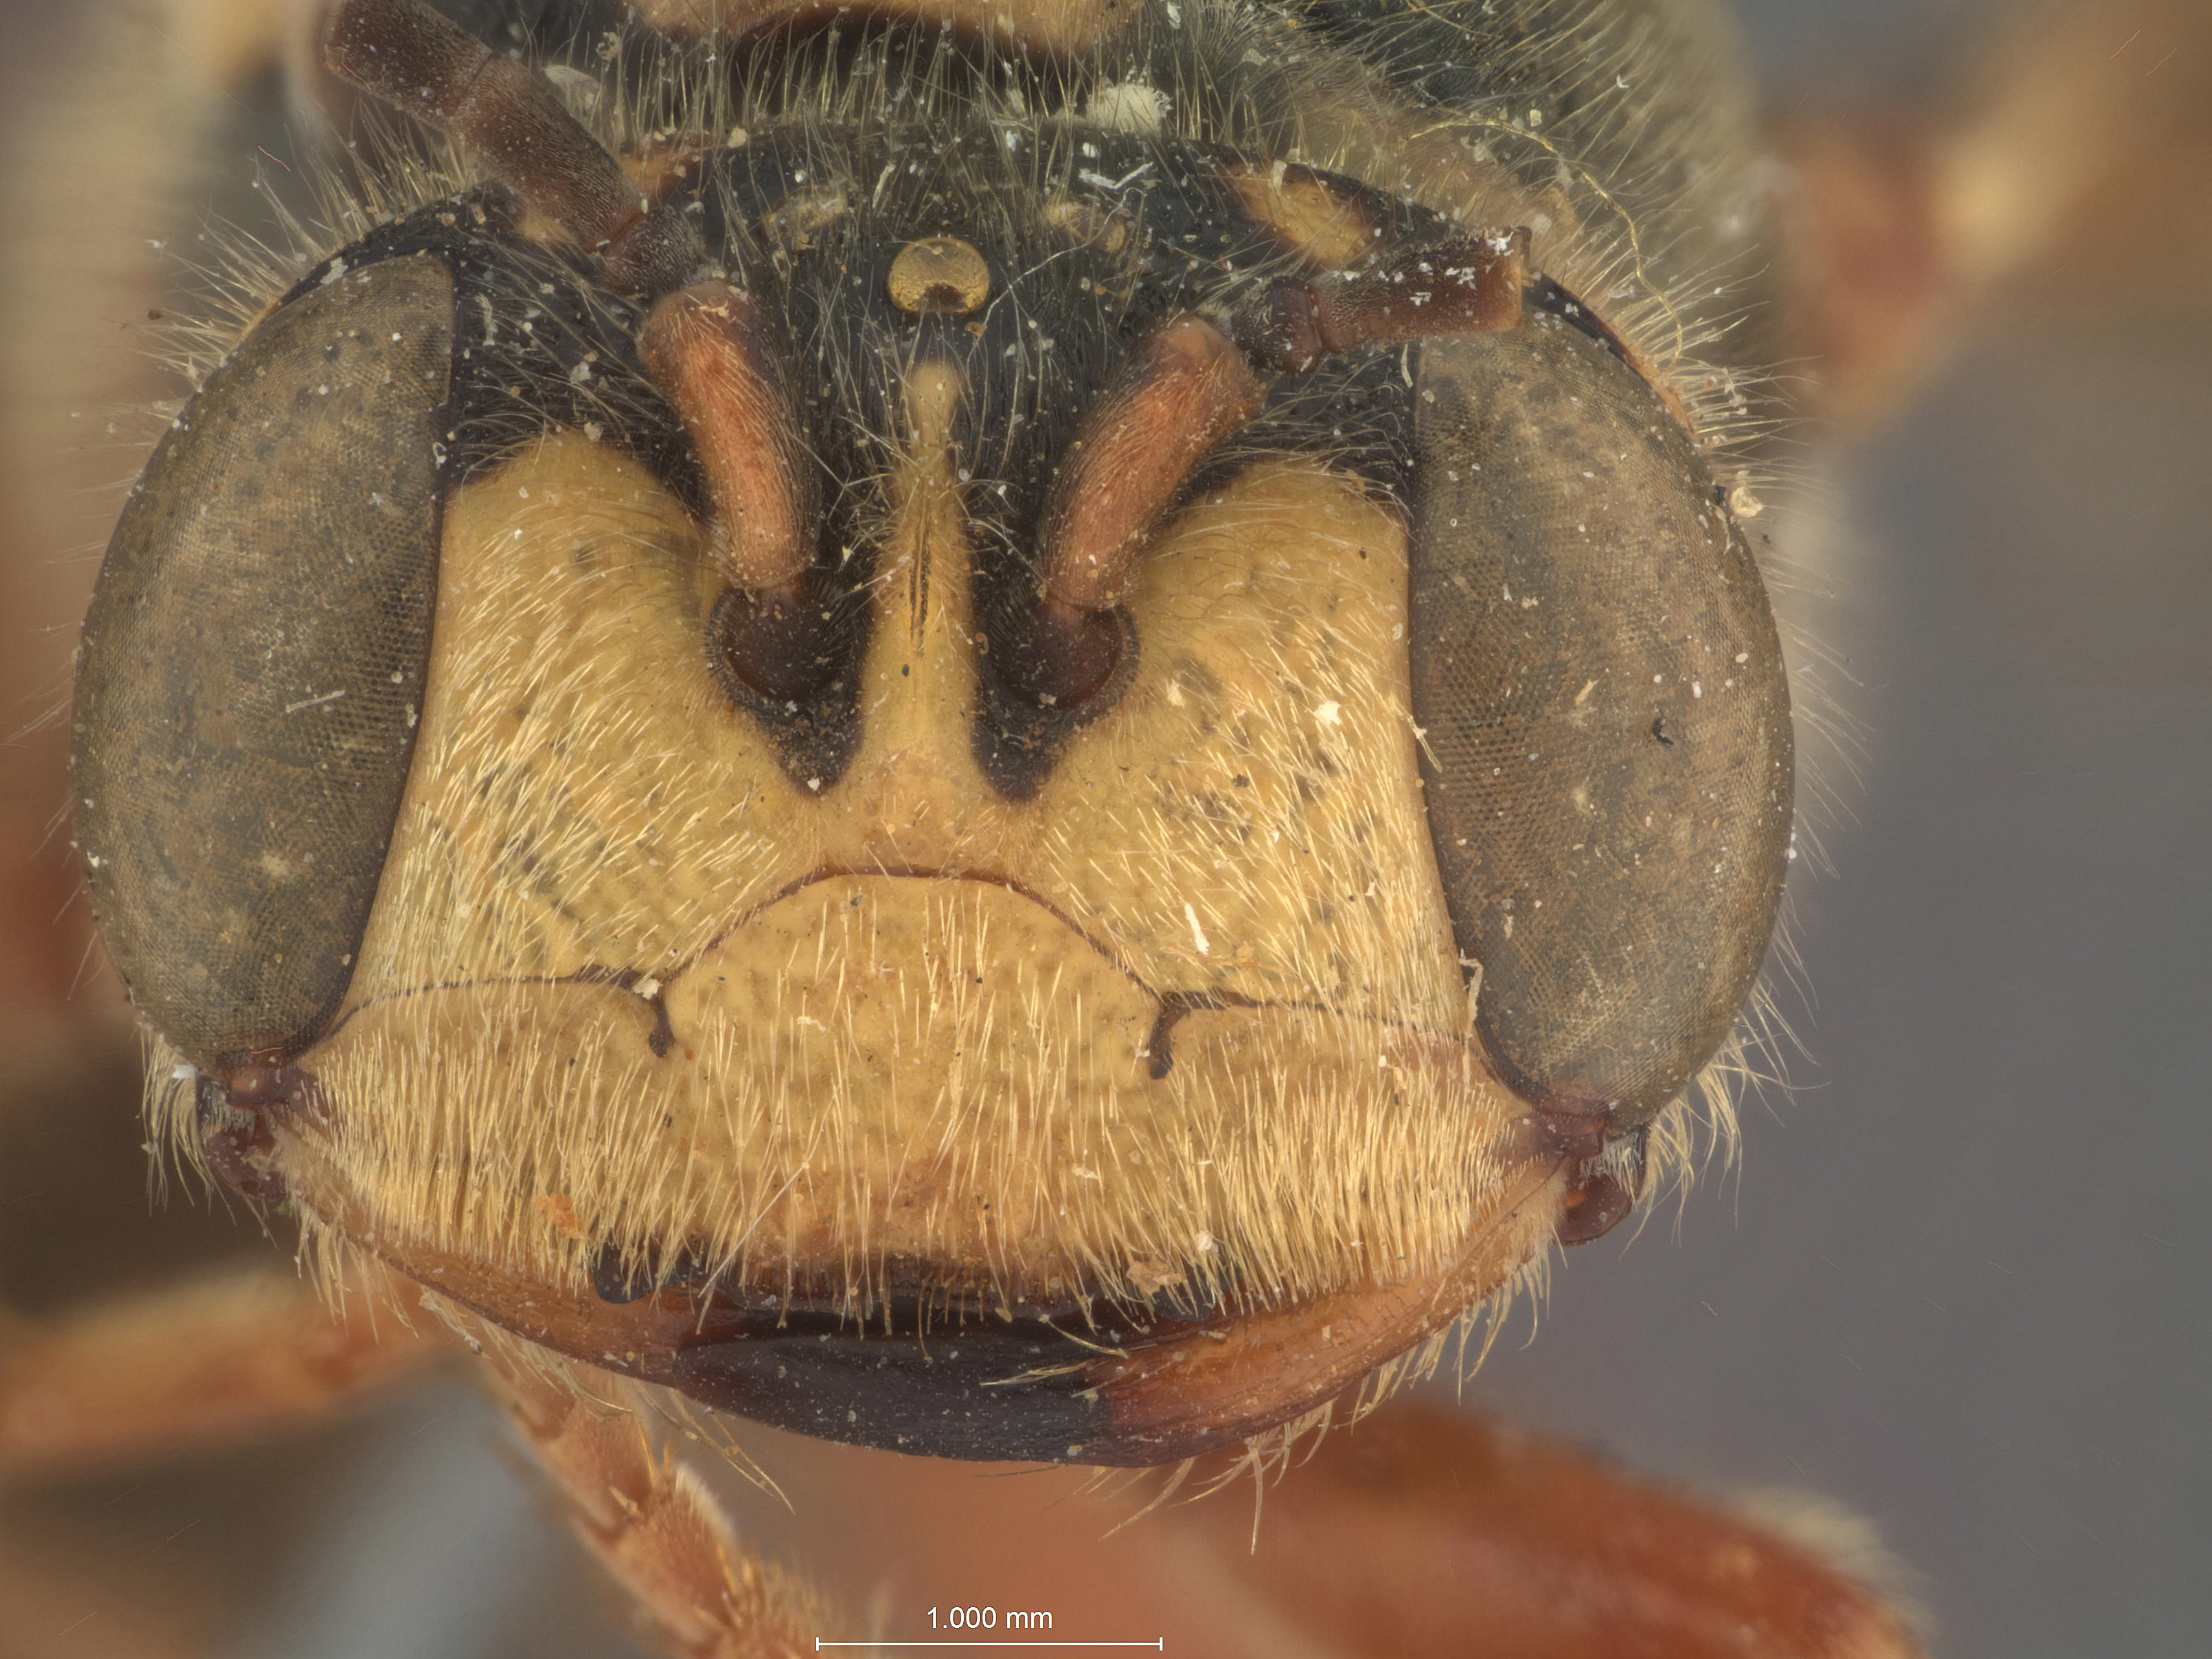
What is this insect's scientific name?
Cercercis grandis
